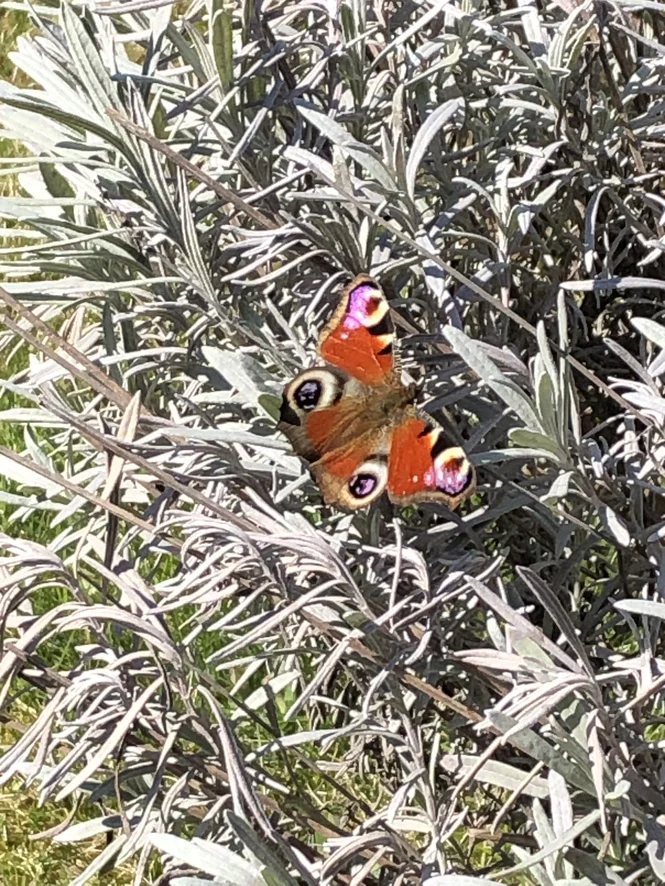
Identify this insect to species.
Aglais io
